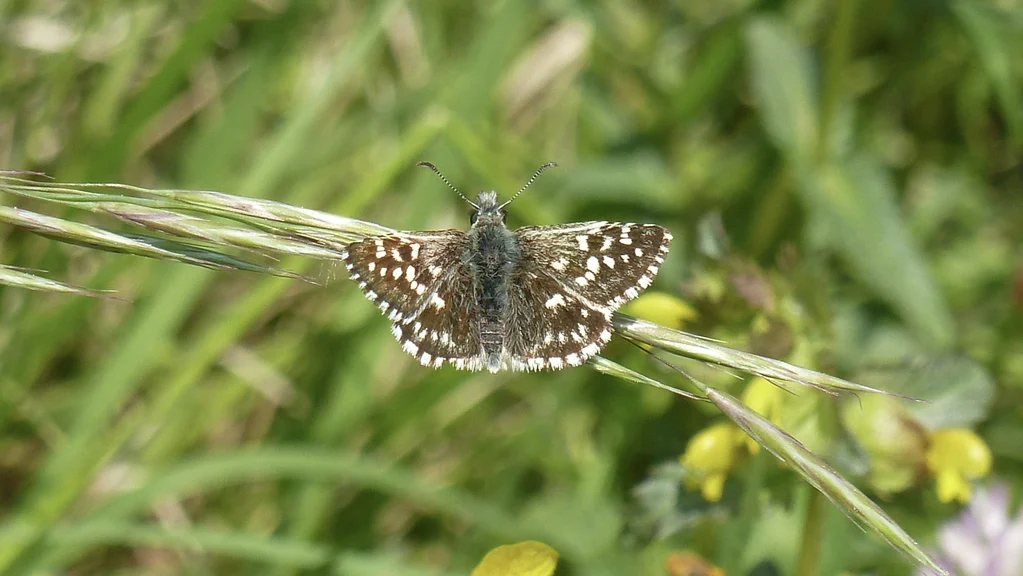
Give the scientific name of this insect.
Pyrgus malvae
